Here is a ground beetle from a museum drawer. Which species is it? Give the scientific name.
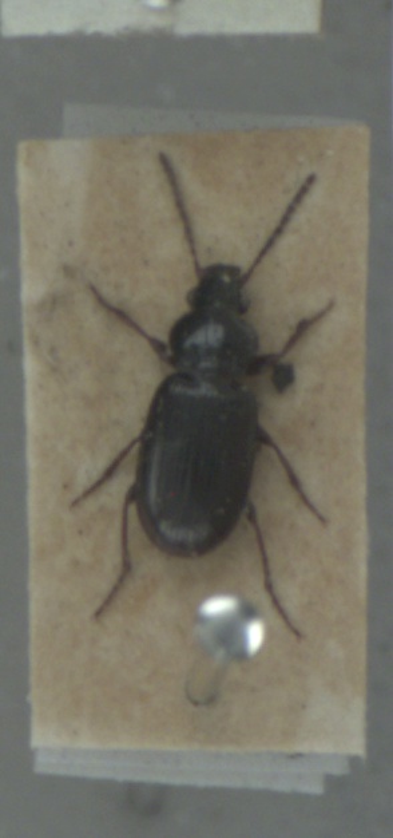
Pterostichus strenuus
